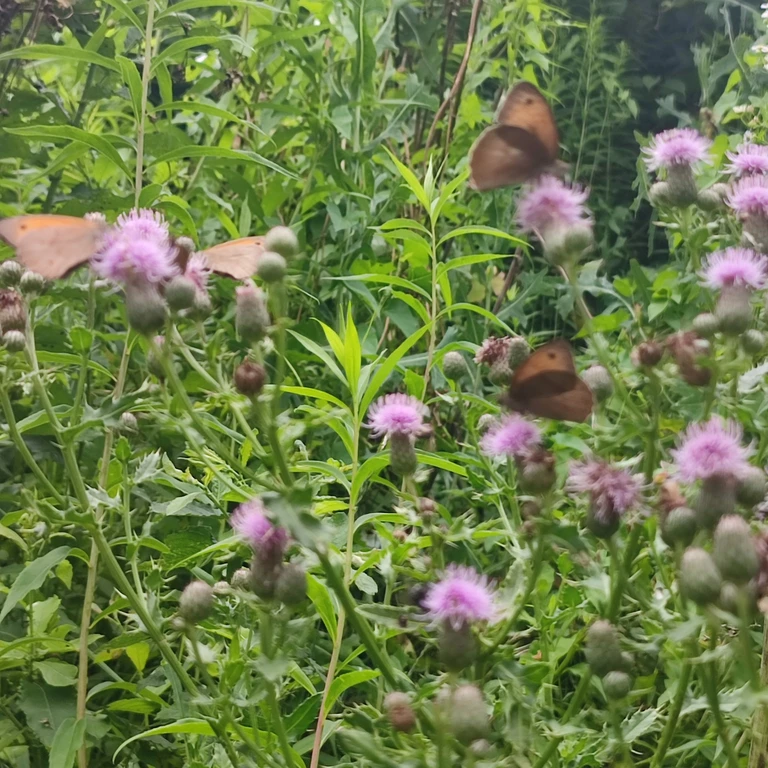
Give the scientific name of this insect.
Maniola jurtina
